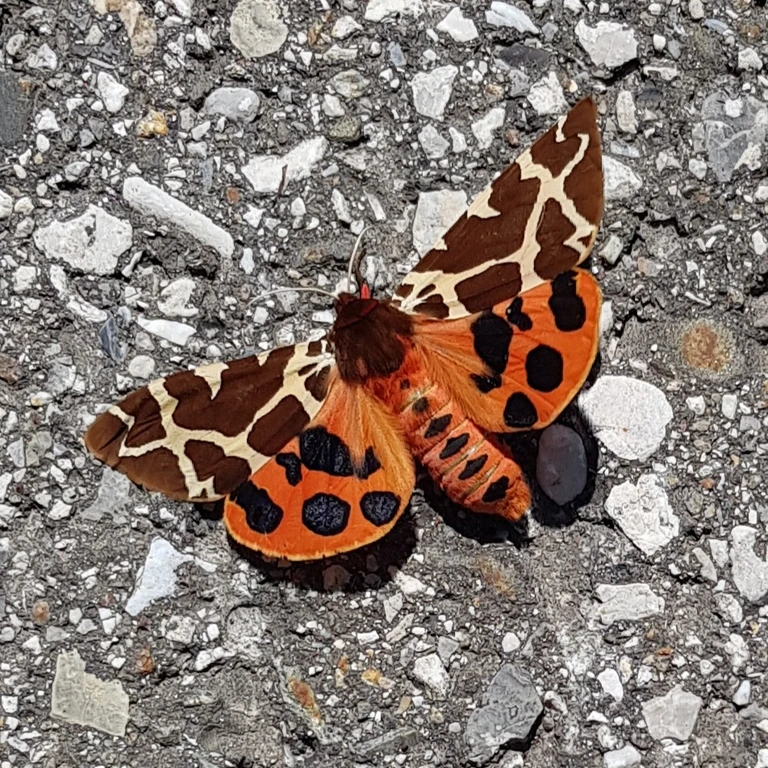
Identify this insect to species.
Arctia caja
